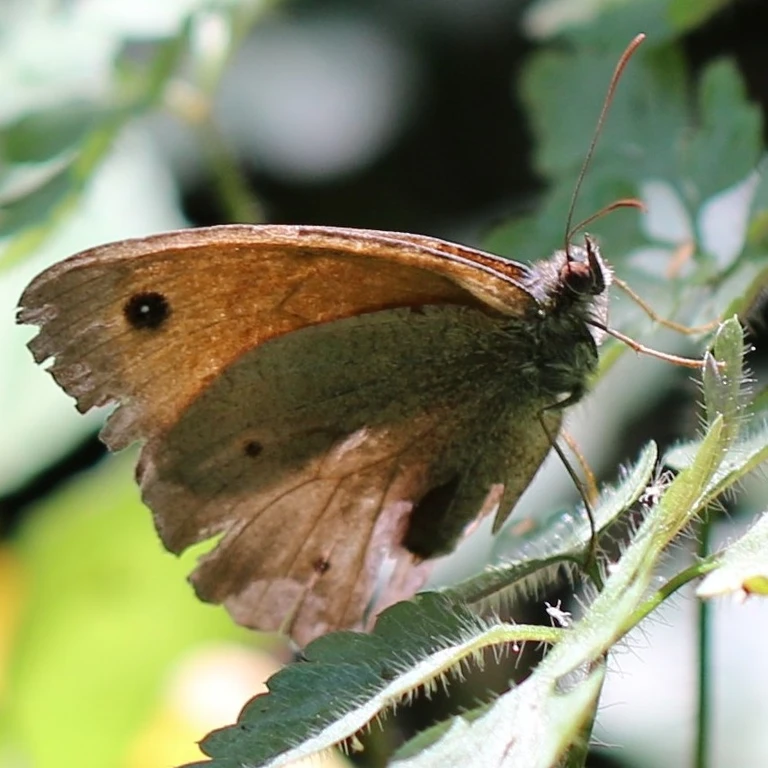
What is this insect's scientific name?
Maniola jurtina
